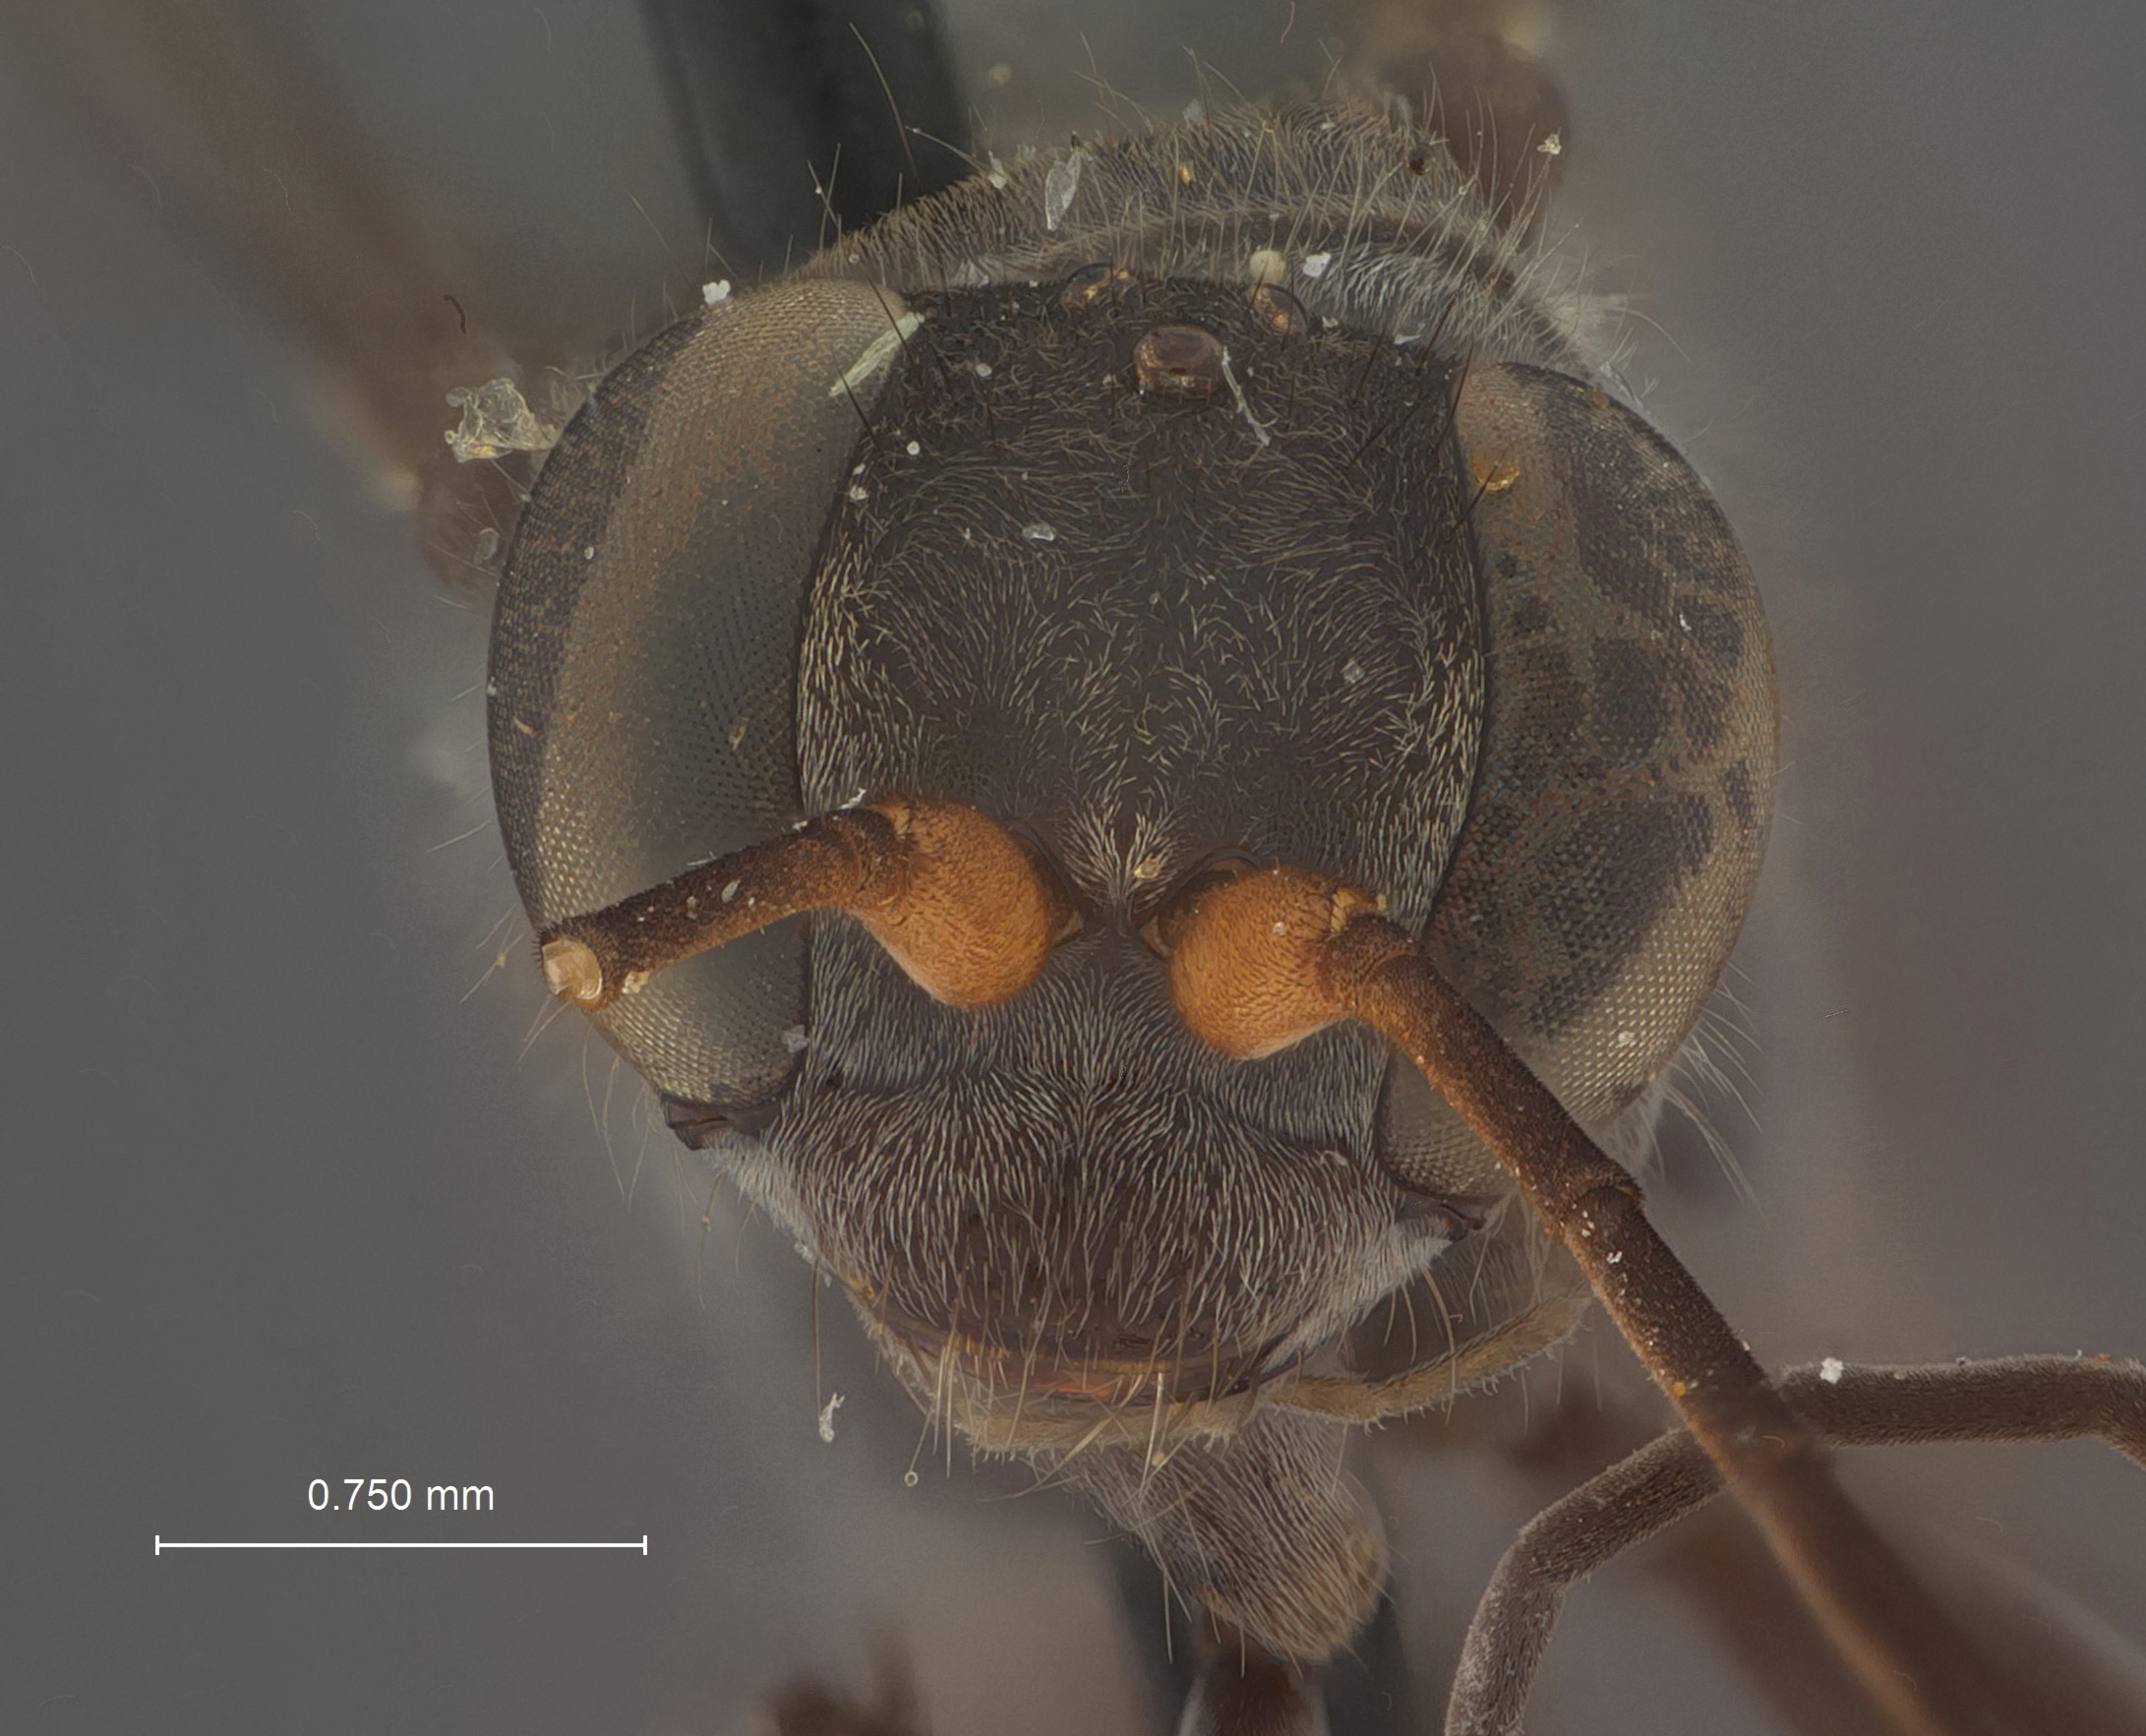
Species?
Ageniella insulivaga
